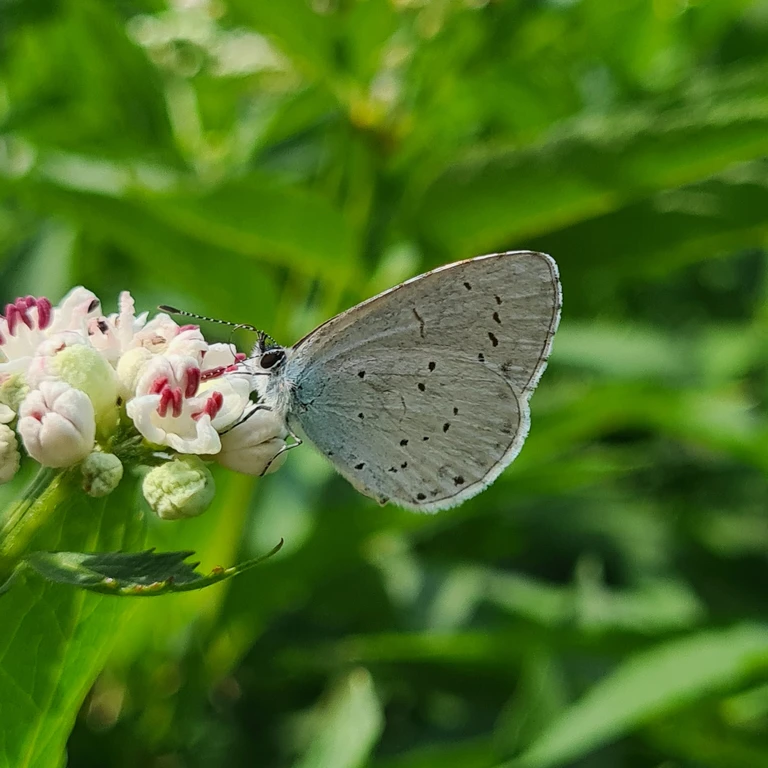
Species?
Celastrina argiolus
